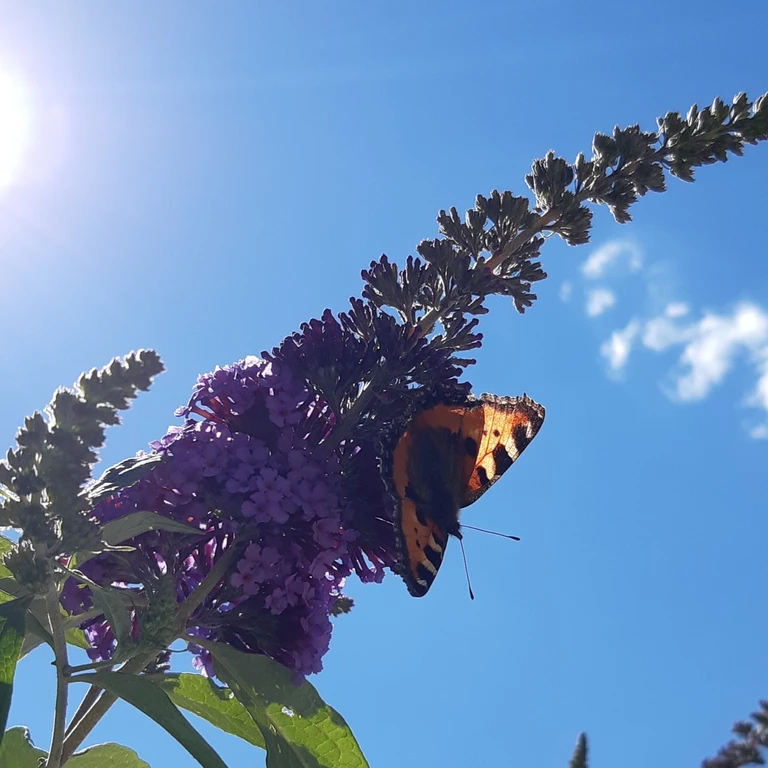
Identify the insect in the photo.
Aglais urticae
